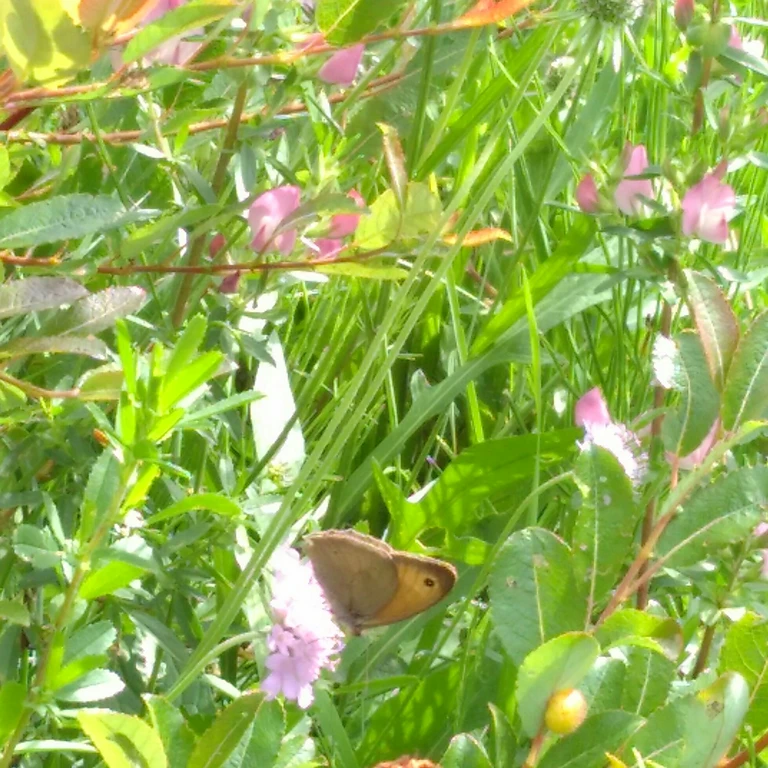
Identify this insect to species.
Maniola jurtina
